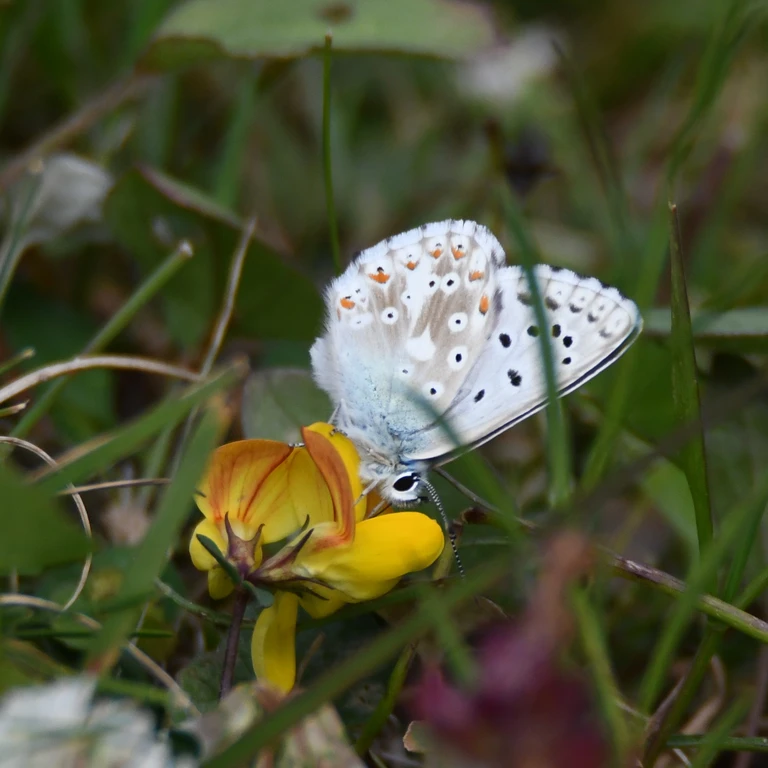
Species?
Lysandra coridon
